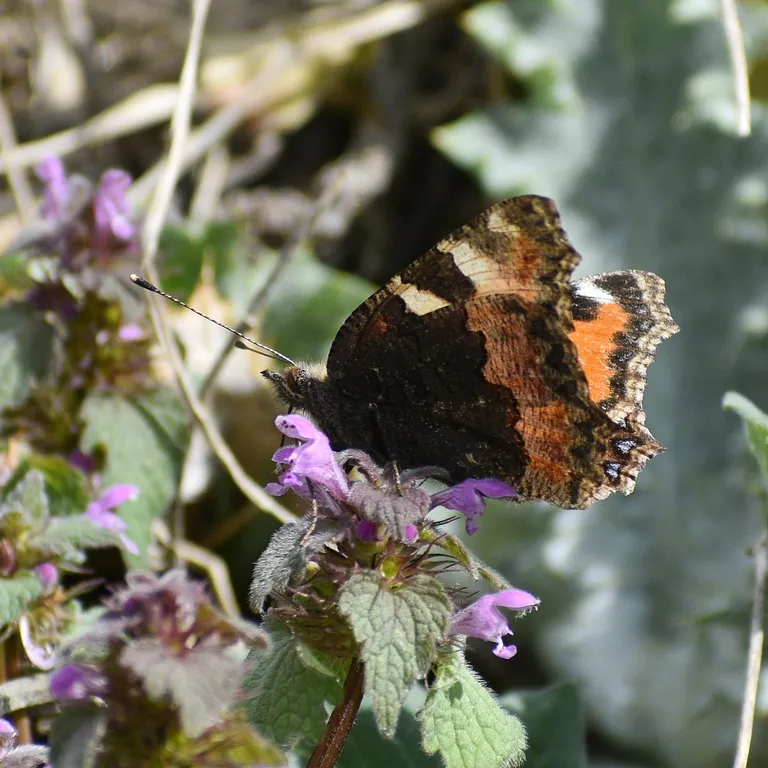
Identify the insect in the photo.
Aglais urticae
